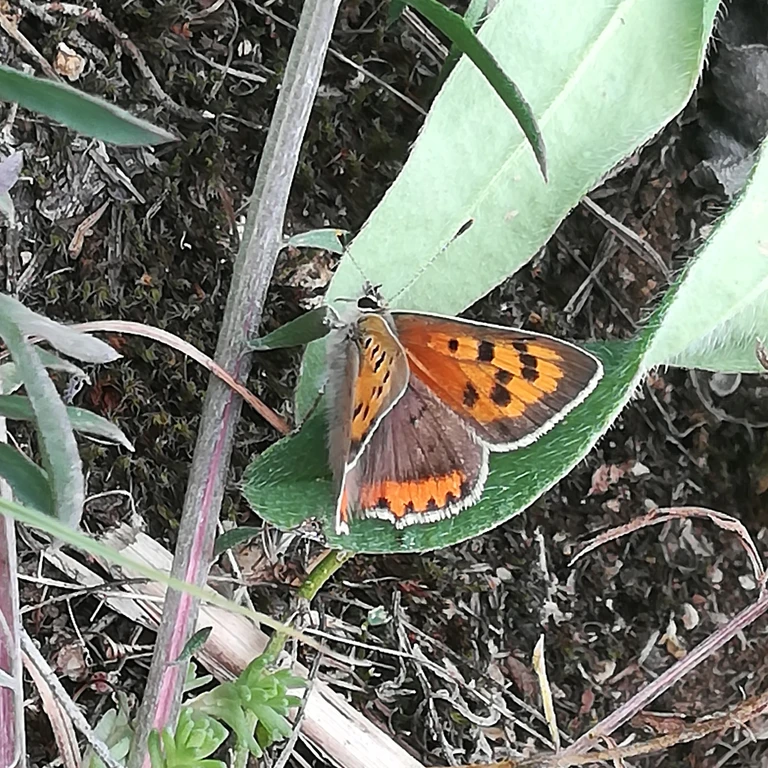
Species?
Lycaena phlaeas
